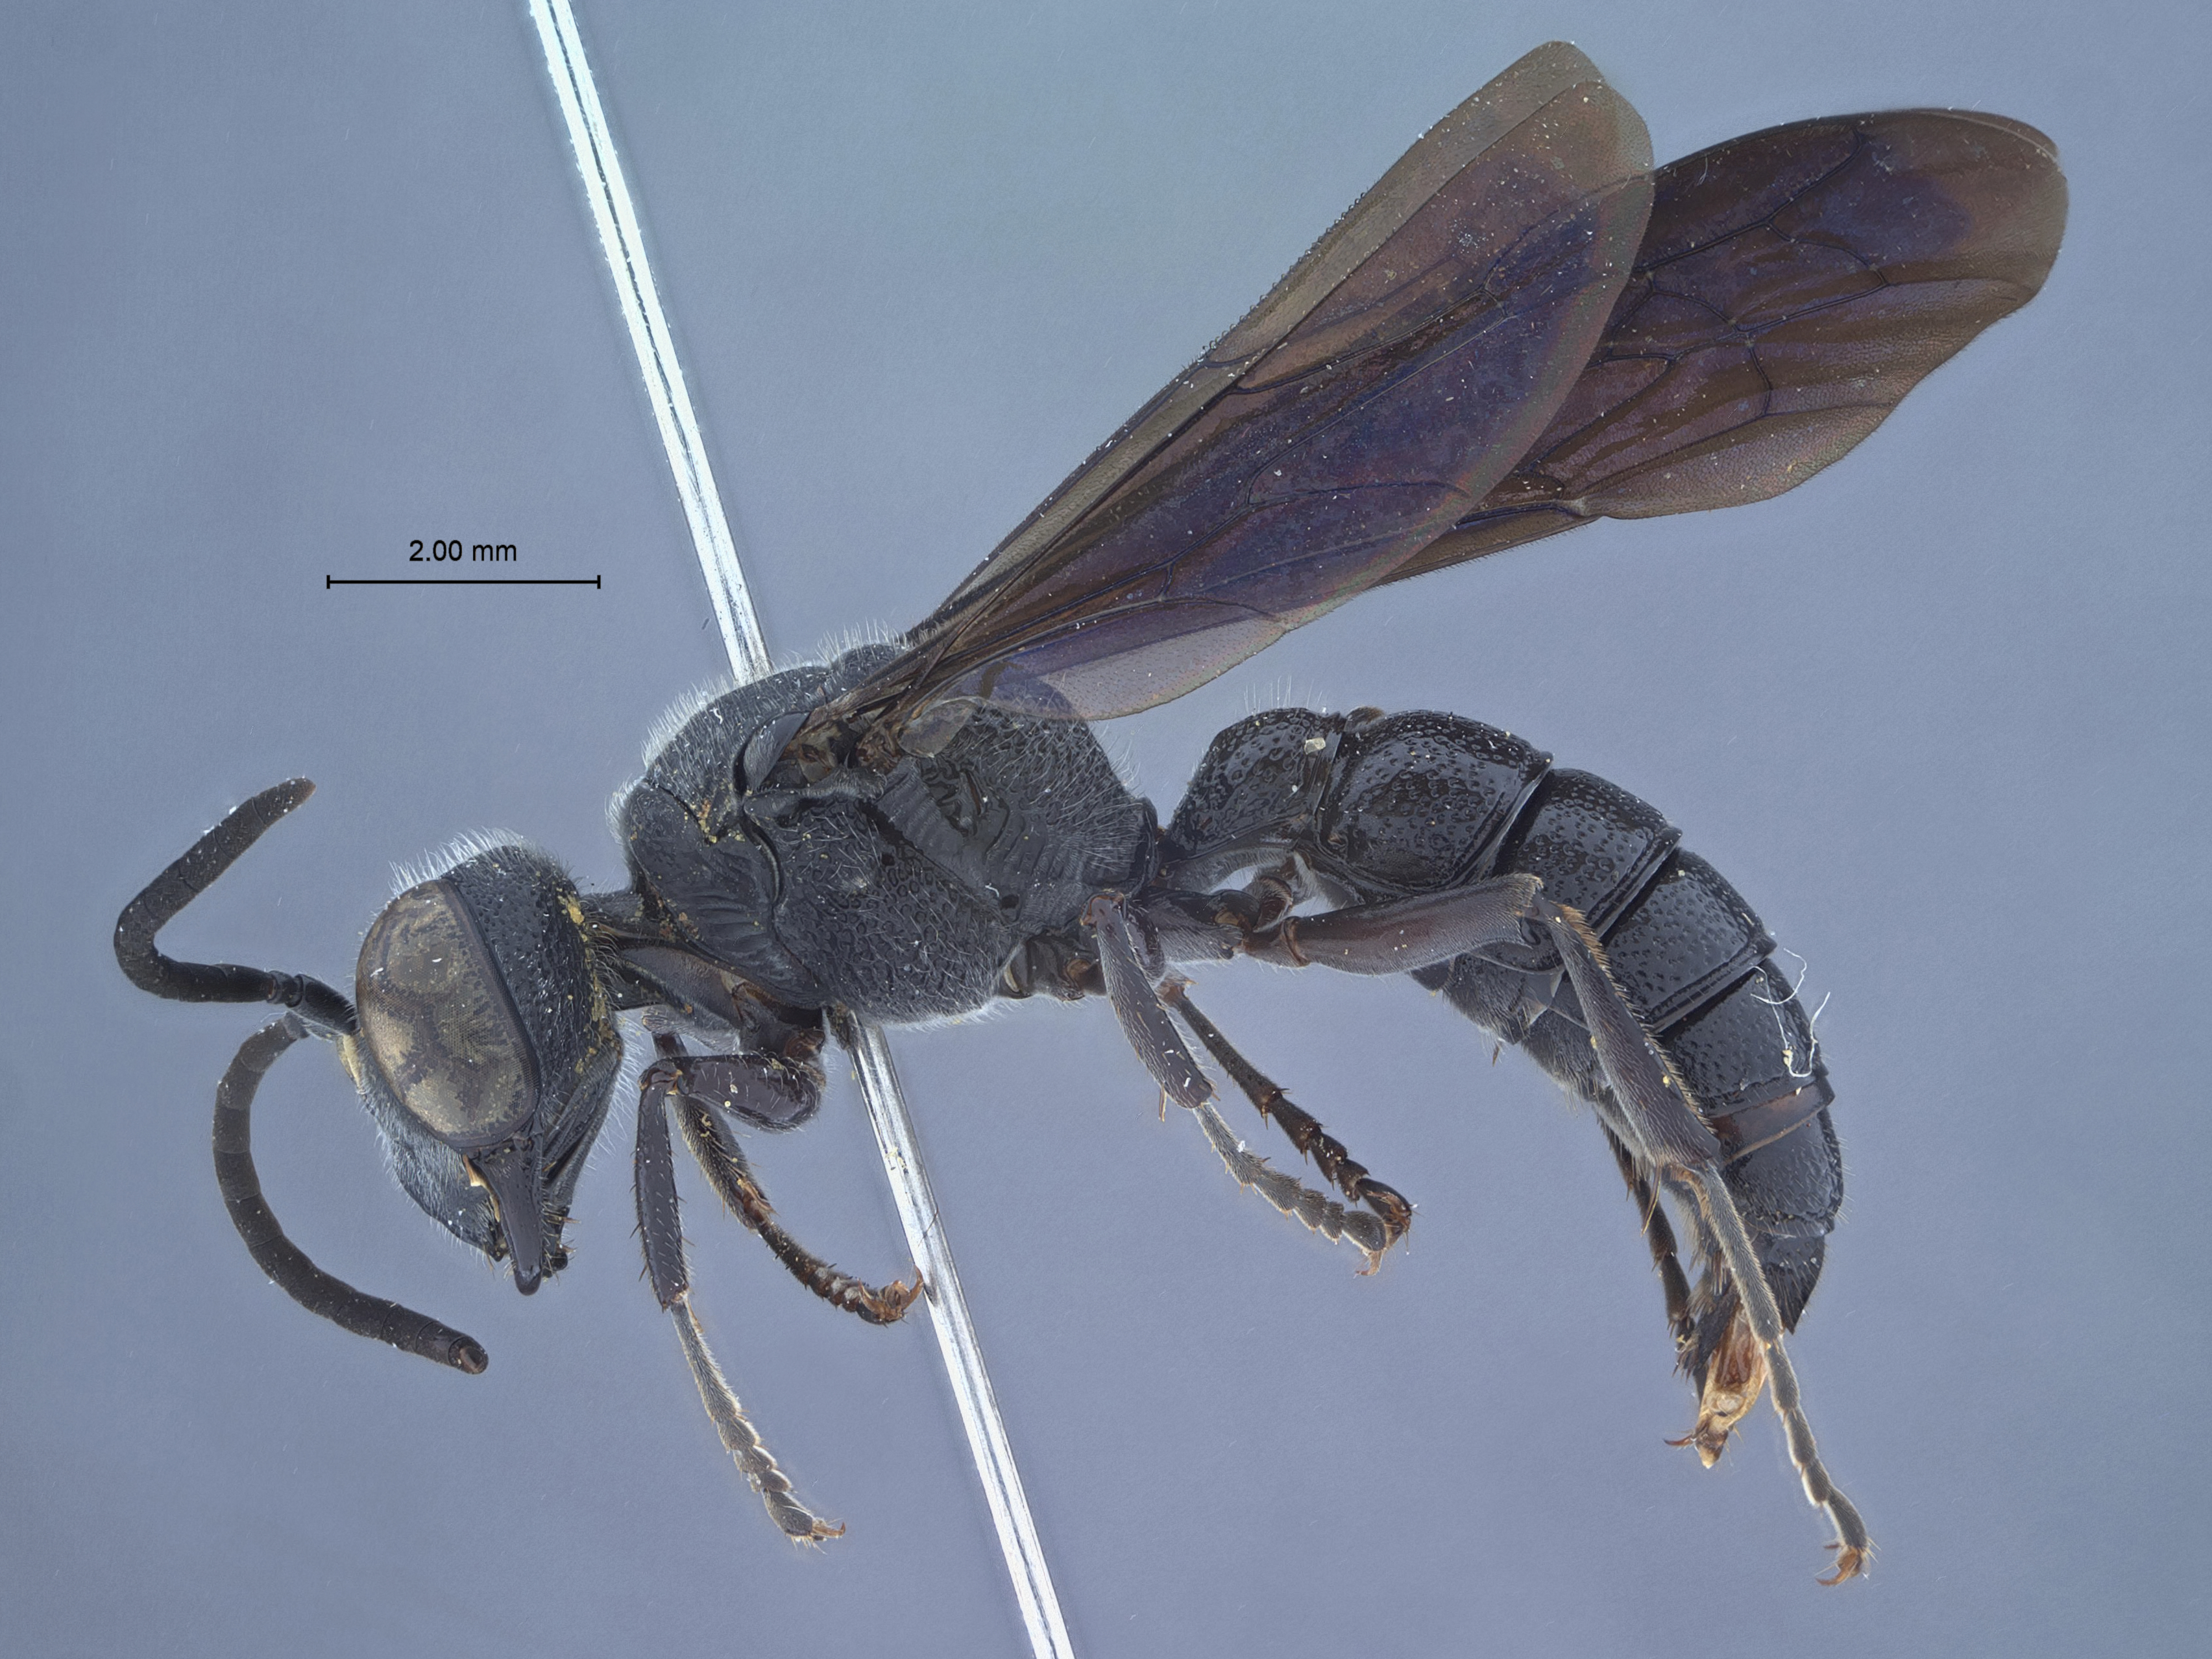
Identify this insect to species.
Cerceris curo
